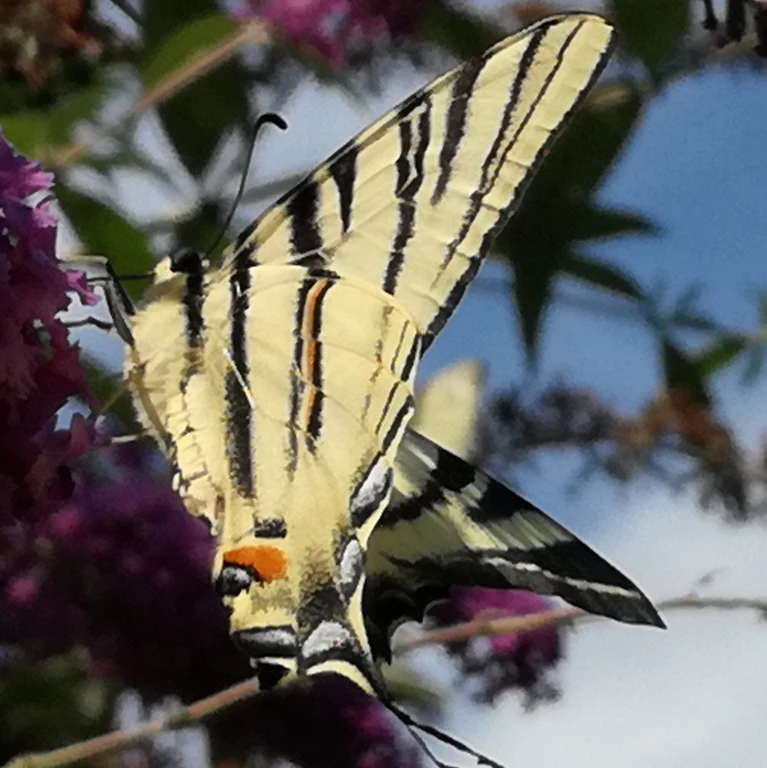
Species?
Iphiclides podalirius
